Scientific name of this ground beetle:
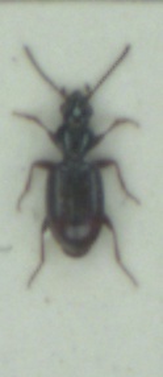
Bembidion normannum
